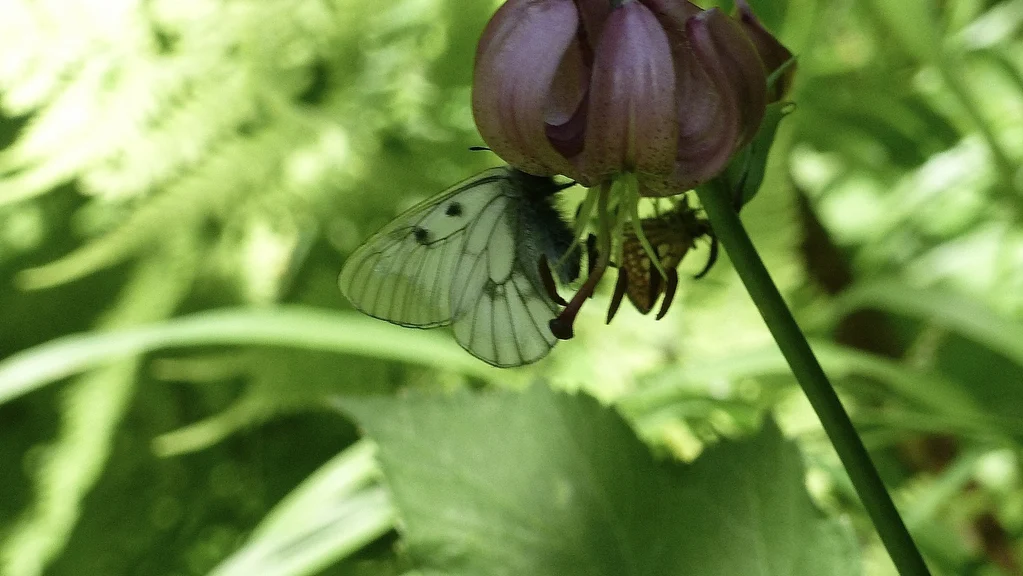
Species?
Parnassius mnemosyne
